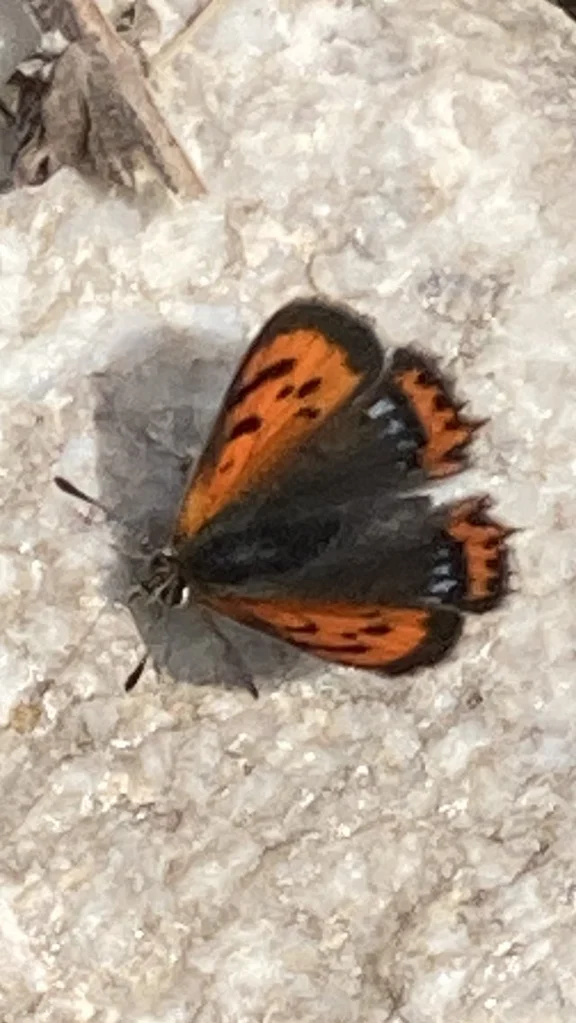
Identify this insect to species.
Lycaena phlaeas
